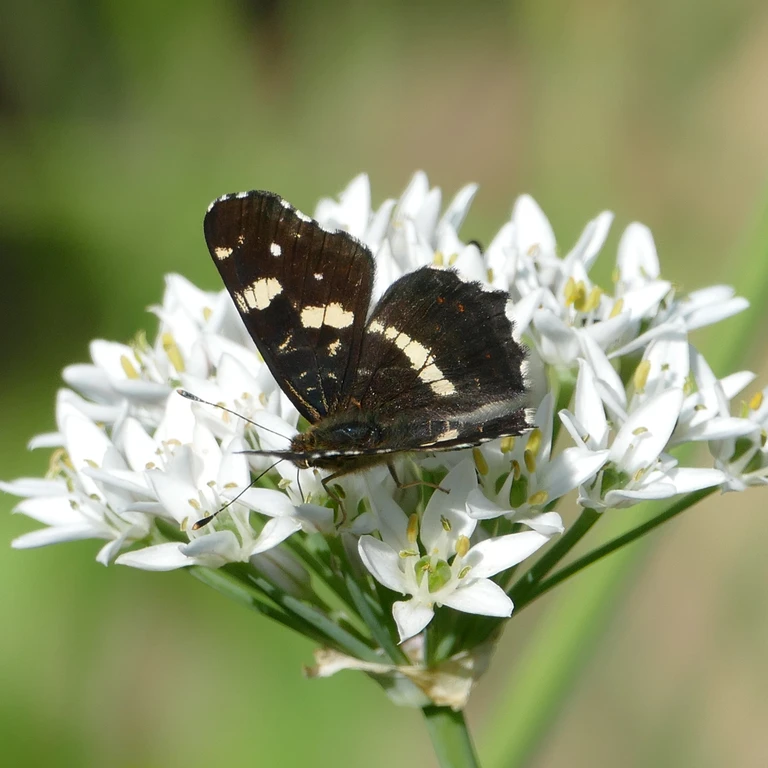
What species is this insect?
Araschnia levana
